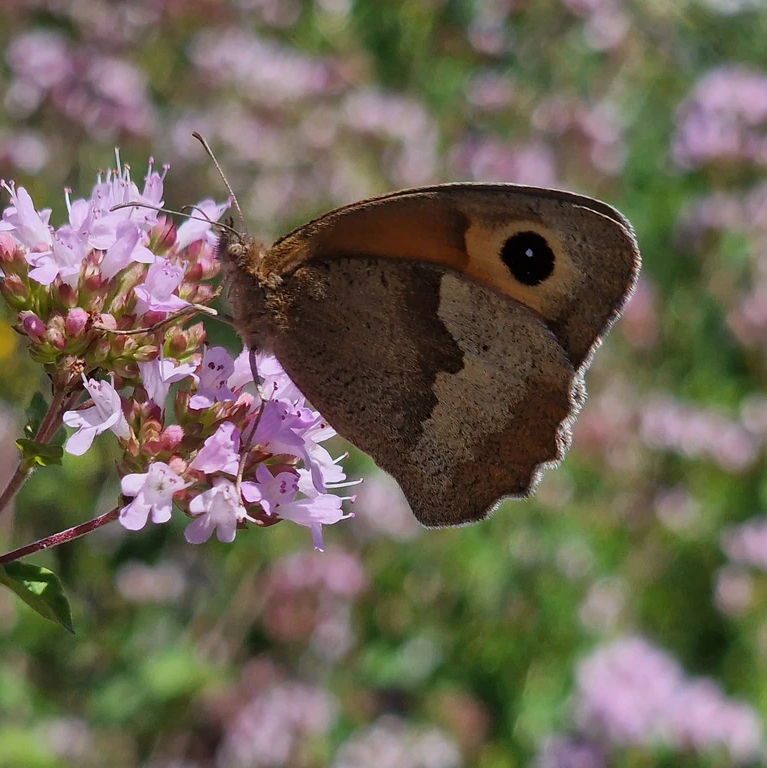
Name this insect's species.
Maniola jurtina
